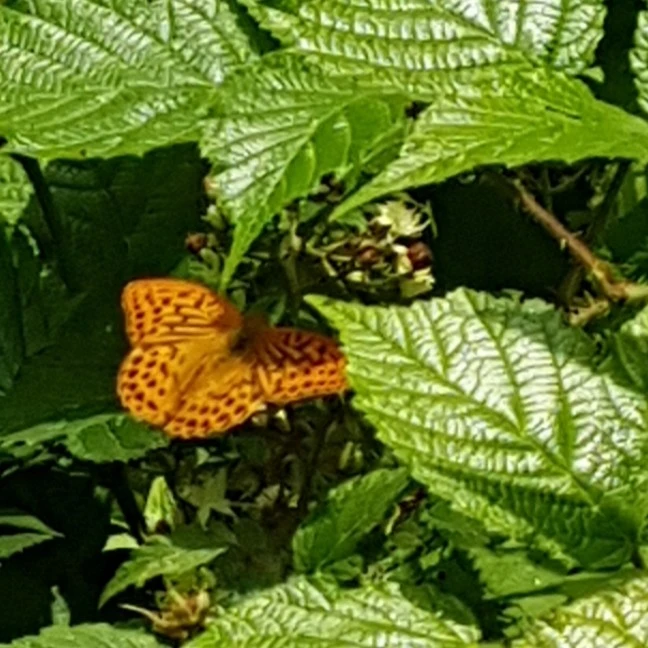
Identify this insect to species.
Argynnis paphia
